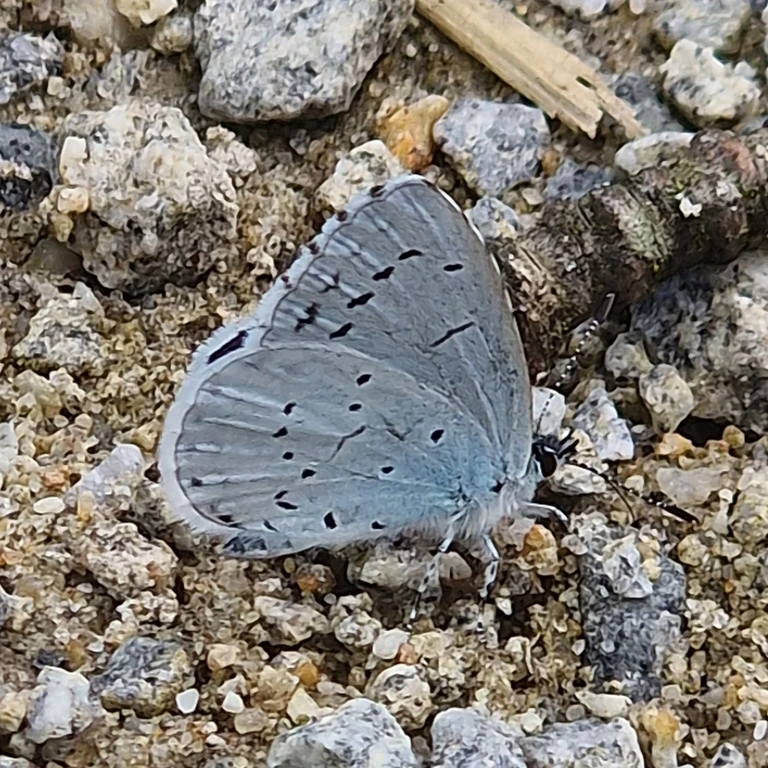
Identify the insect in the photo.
Celastrina argiolus
